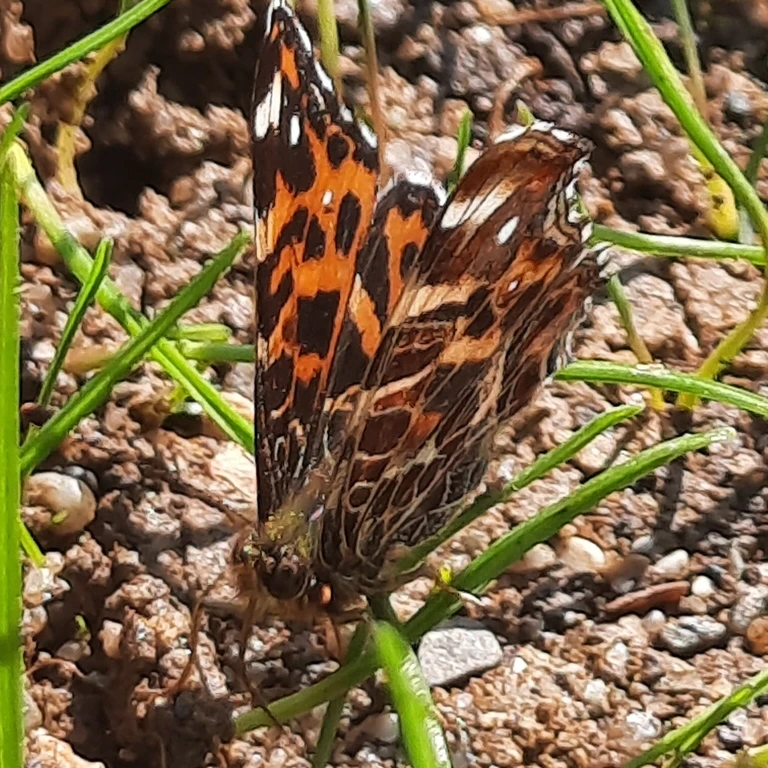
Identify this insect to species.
Araschnia levana
